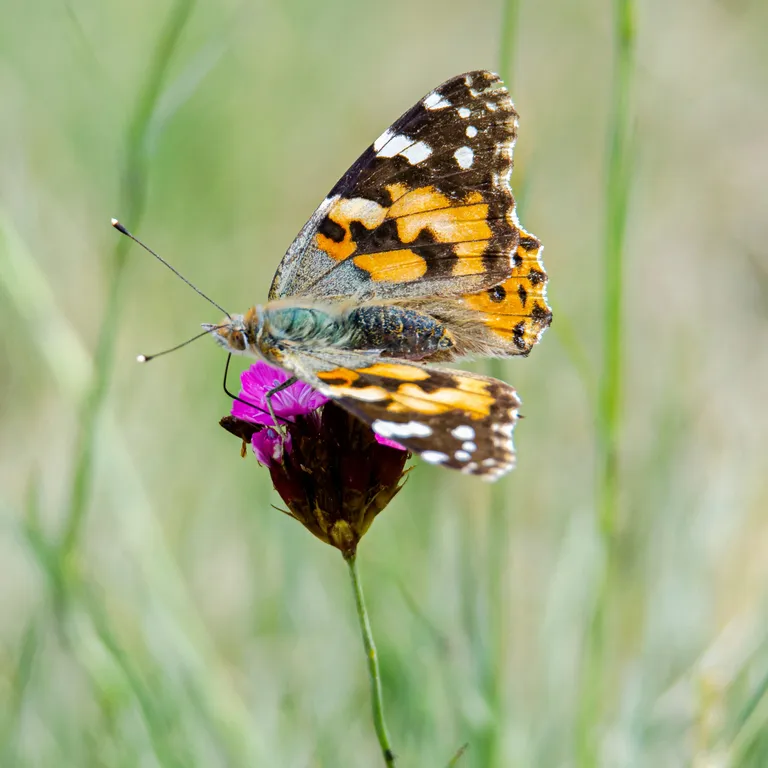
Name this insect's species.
Vanessa cardui
